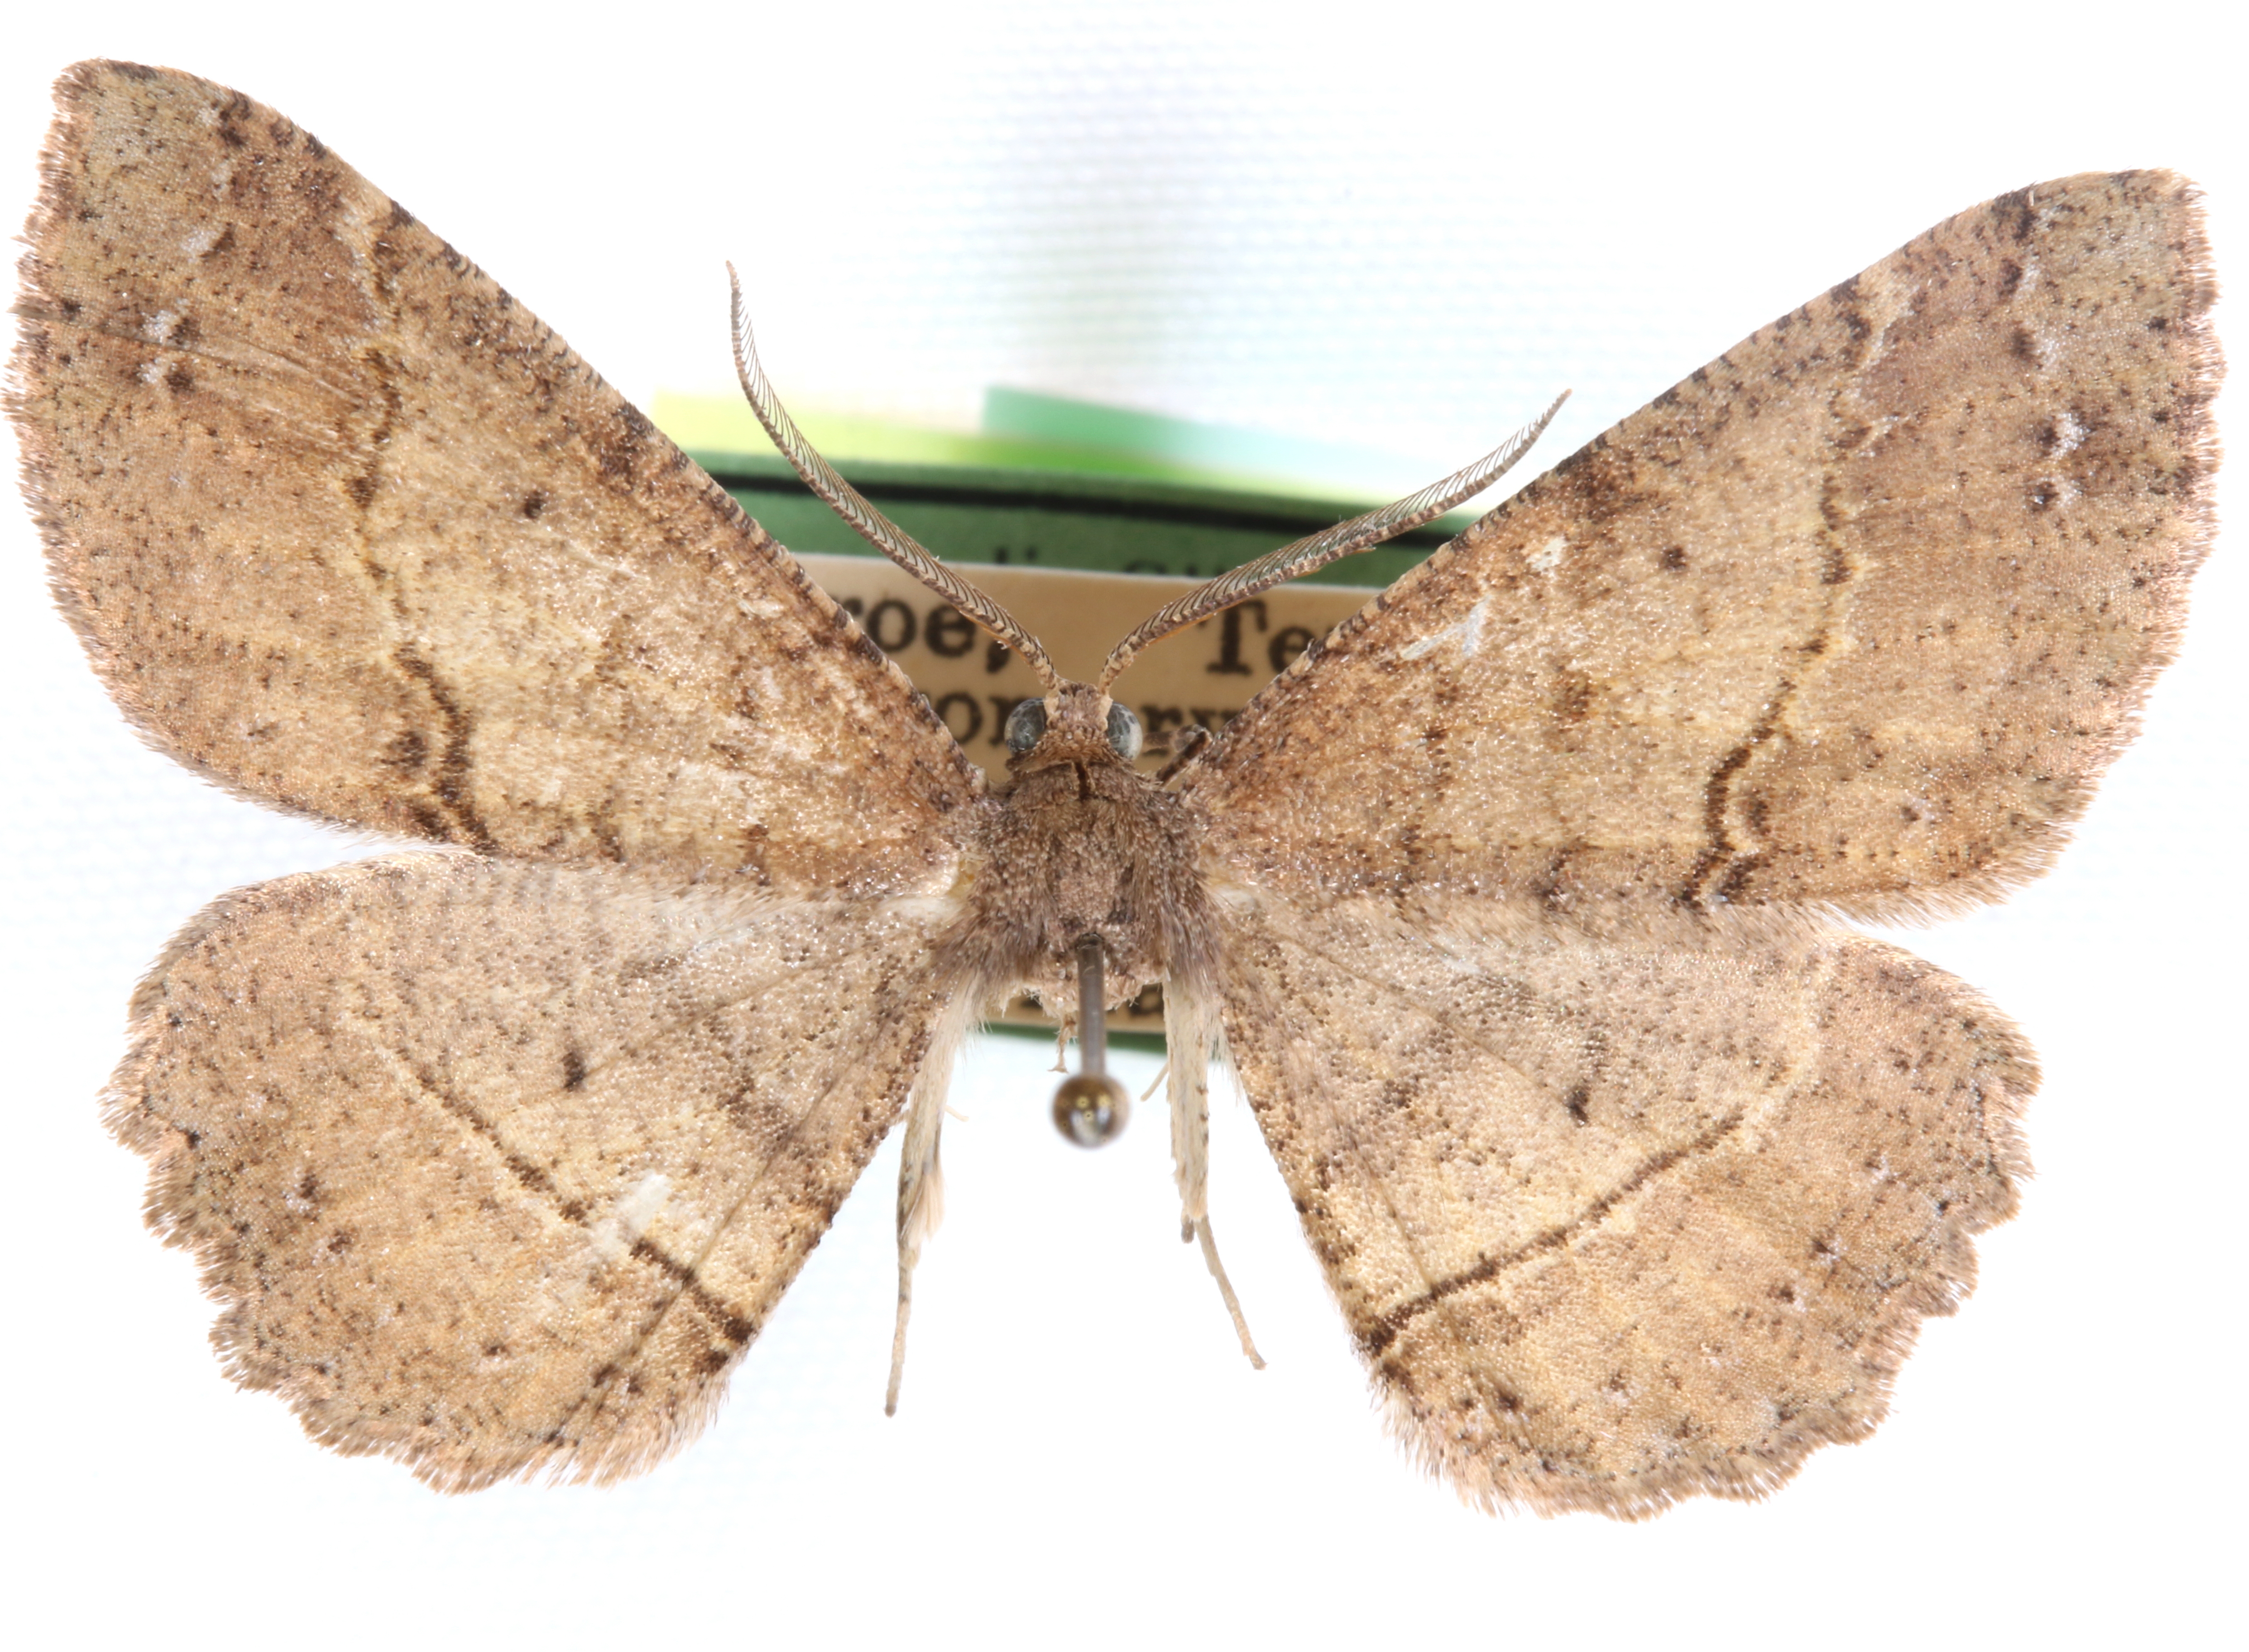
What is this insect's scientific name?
Melanolophia imperfectaria
